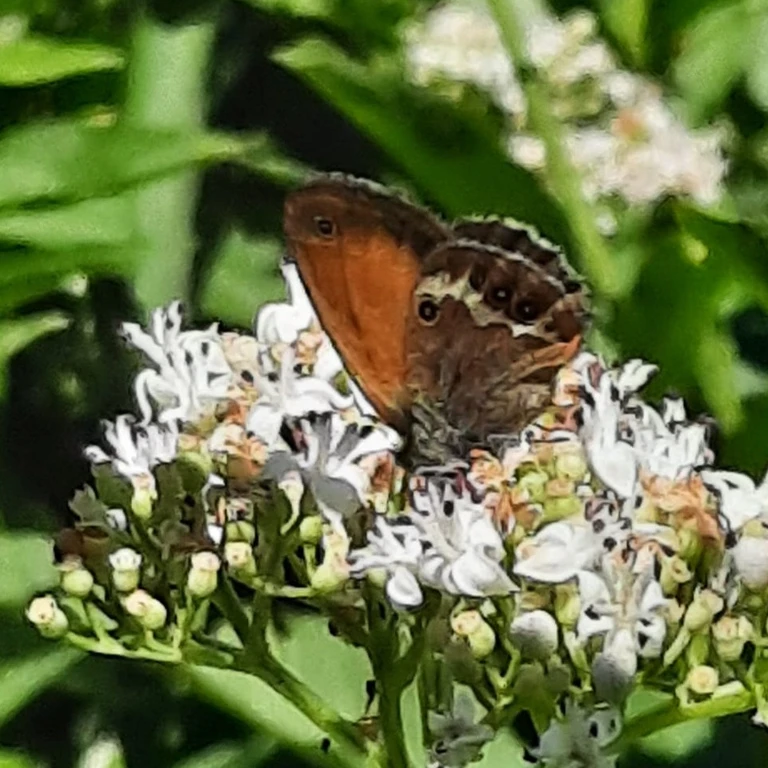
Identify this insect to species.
Coenonympha arcania
